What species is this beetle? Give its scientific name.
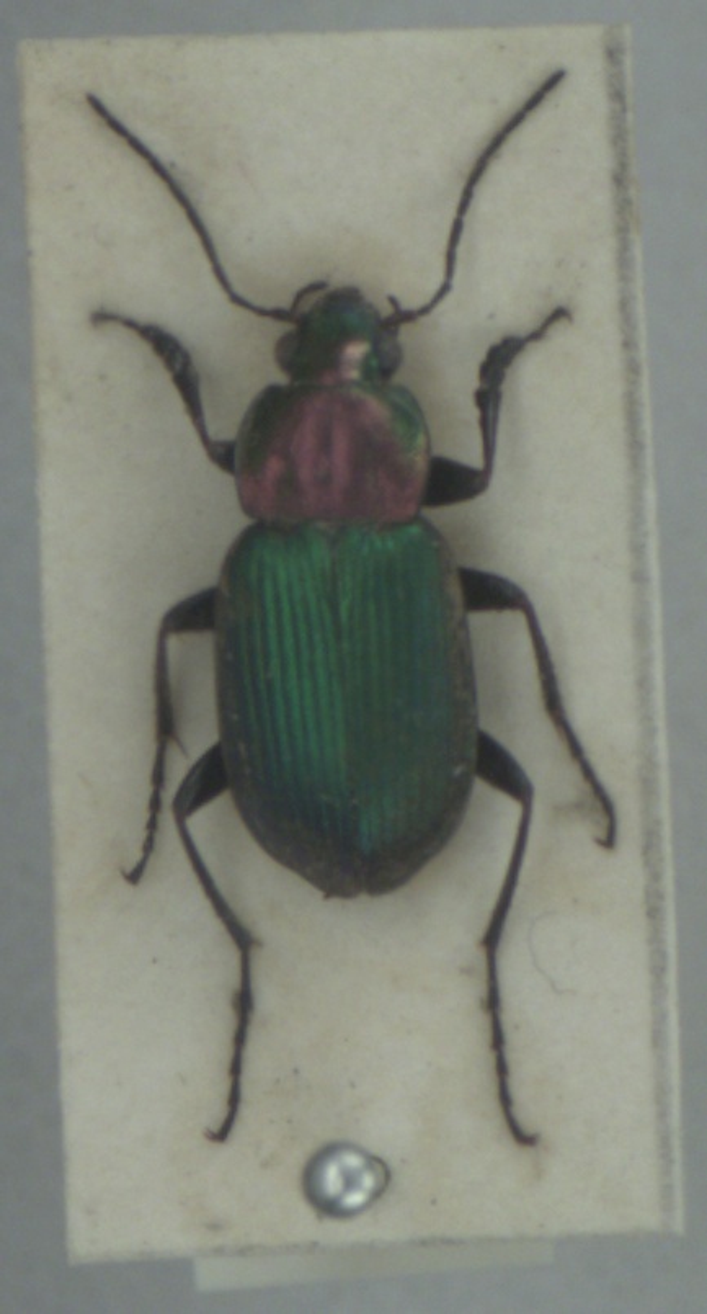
Chlaenius nigricornis
